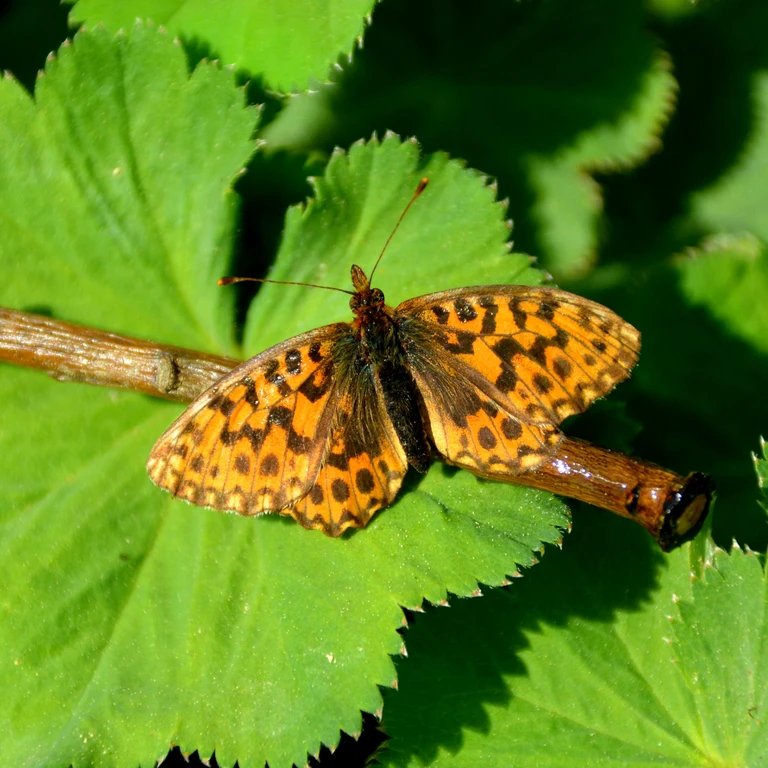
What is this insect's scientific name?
Boloria dia
